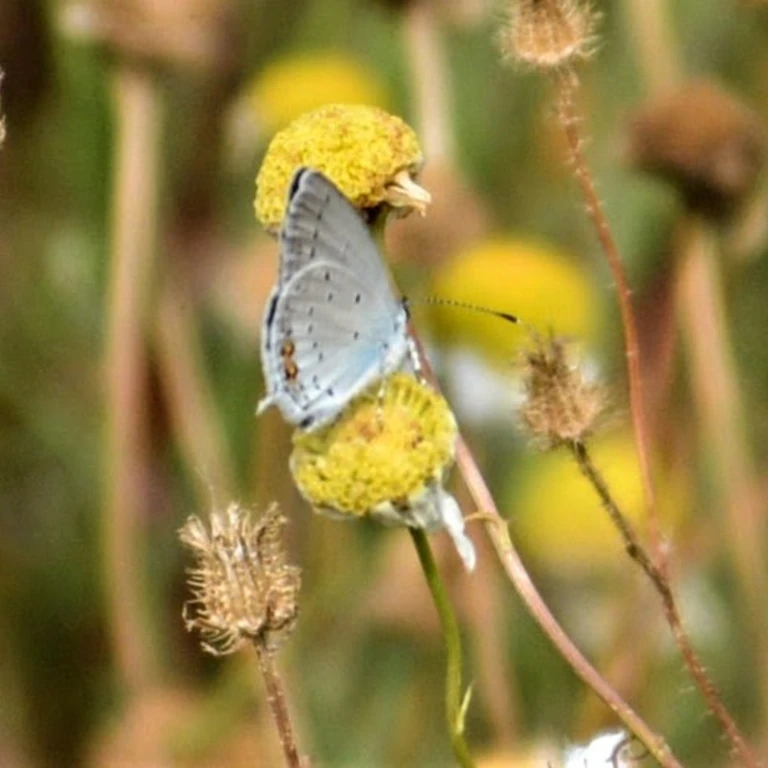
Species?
Cupido argiades (also Elkalyce argiades)
